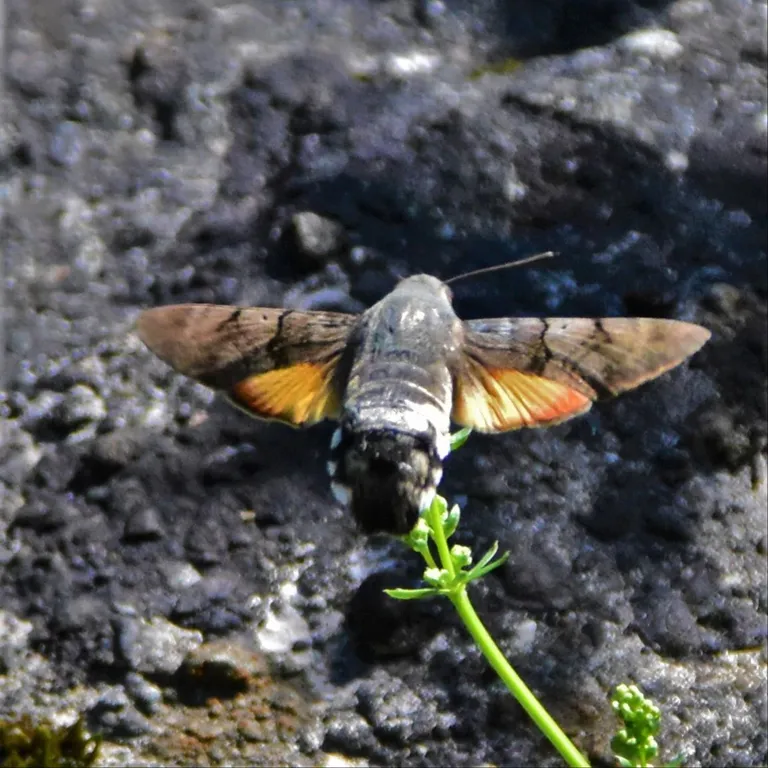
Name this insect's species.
Macroglossum stellatarum
